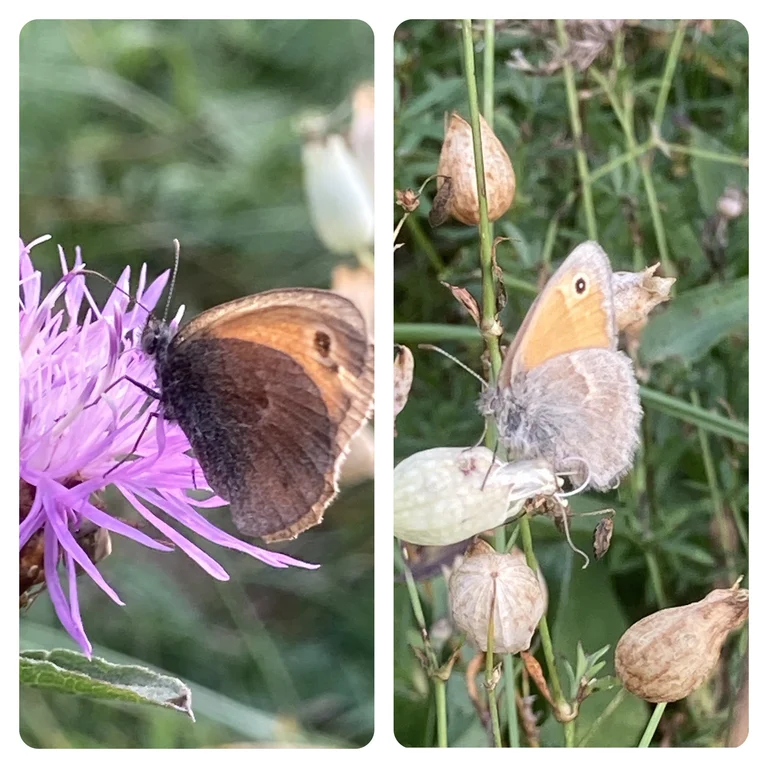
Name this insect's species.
Coenonympha pamphilus
